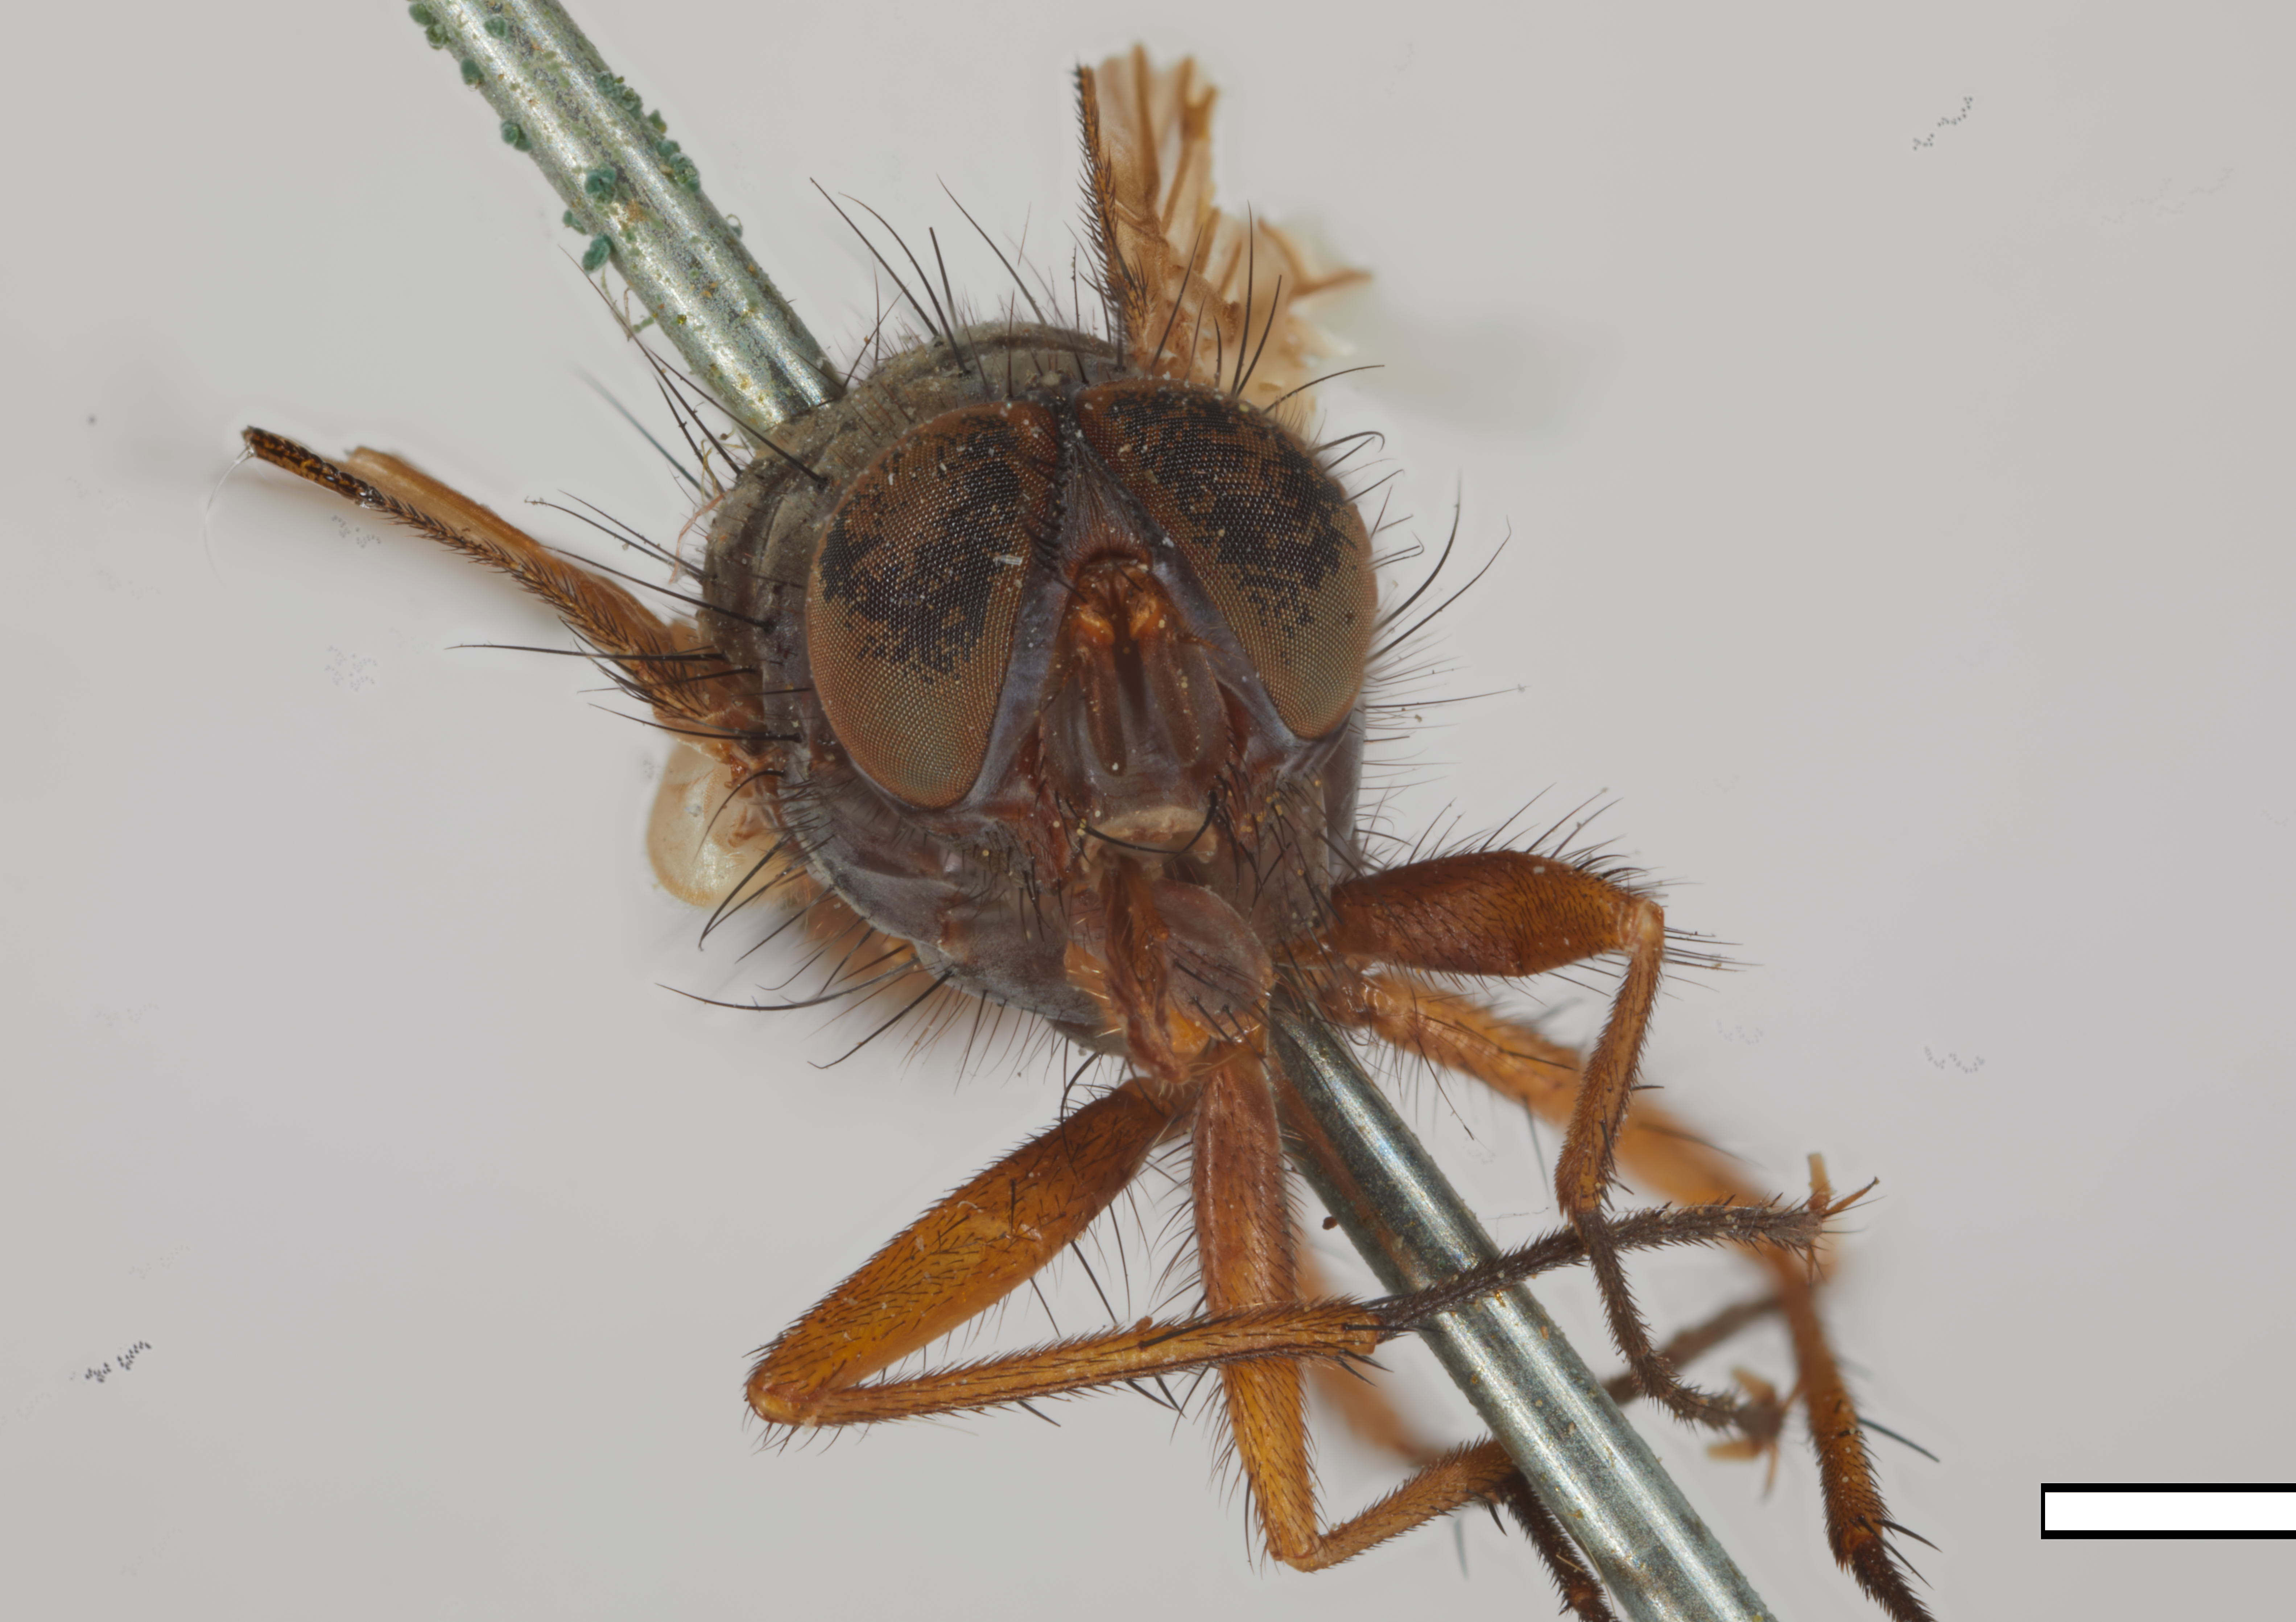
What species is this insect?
Melanomya bicolor (also Chaetona bicolor)
